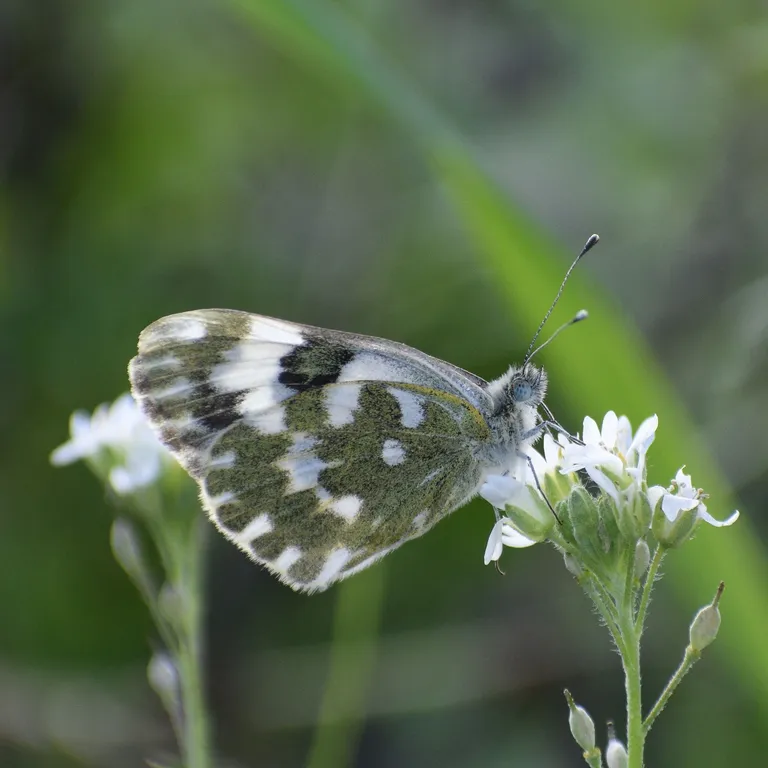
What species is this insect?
Pontia edusa
